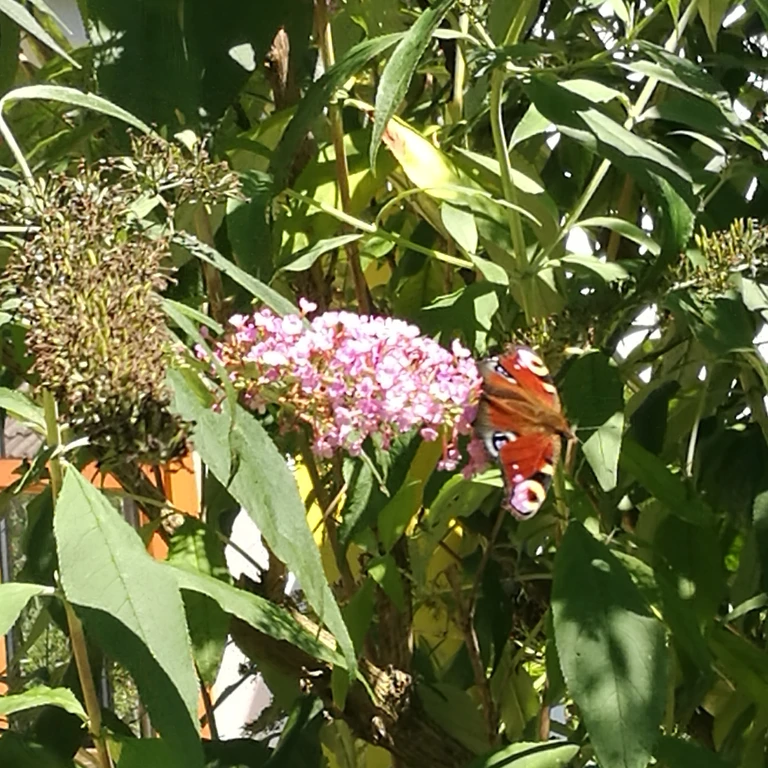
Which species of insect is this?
Aglais io
